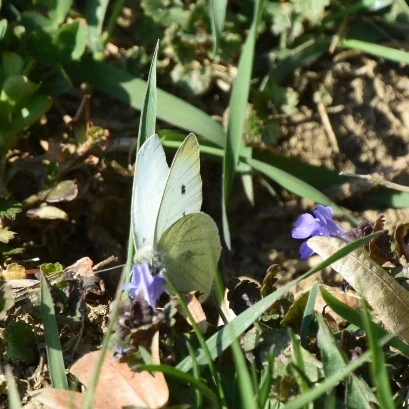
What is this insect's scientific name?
Pieris rapae
